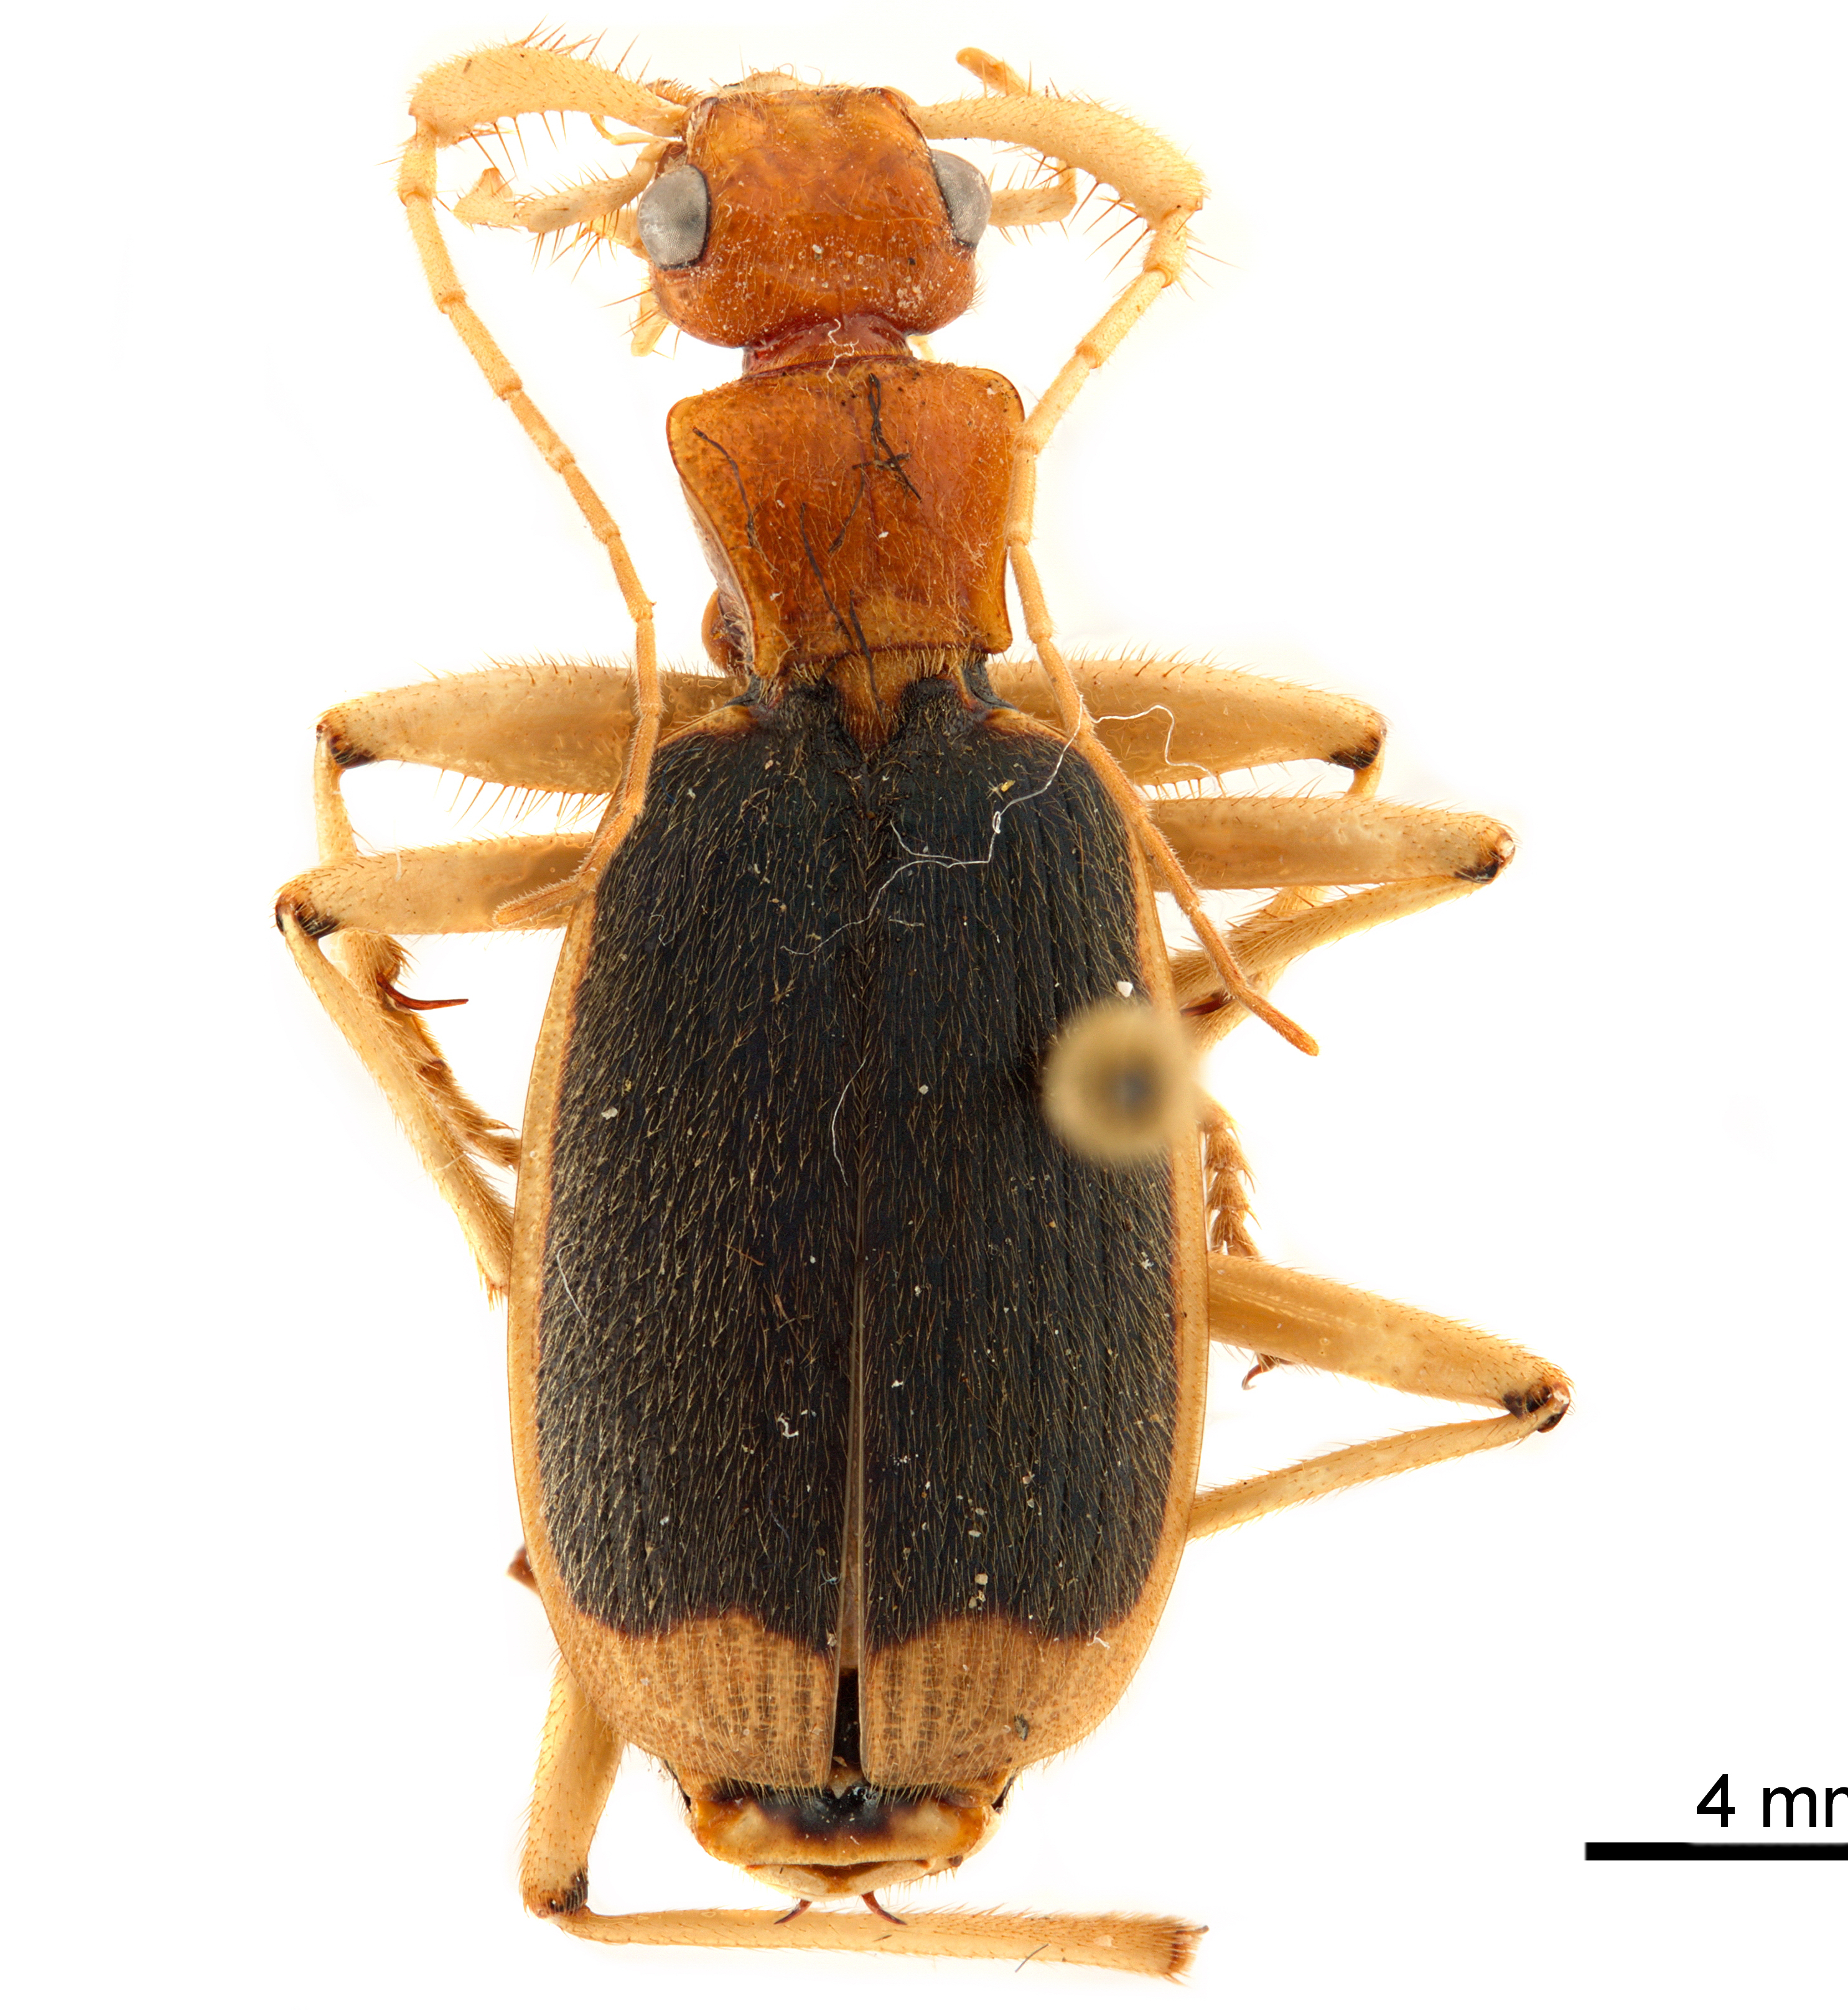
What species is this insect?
Trichognatus marginipennis
